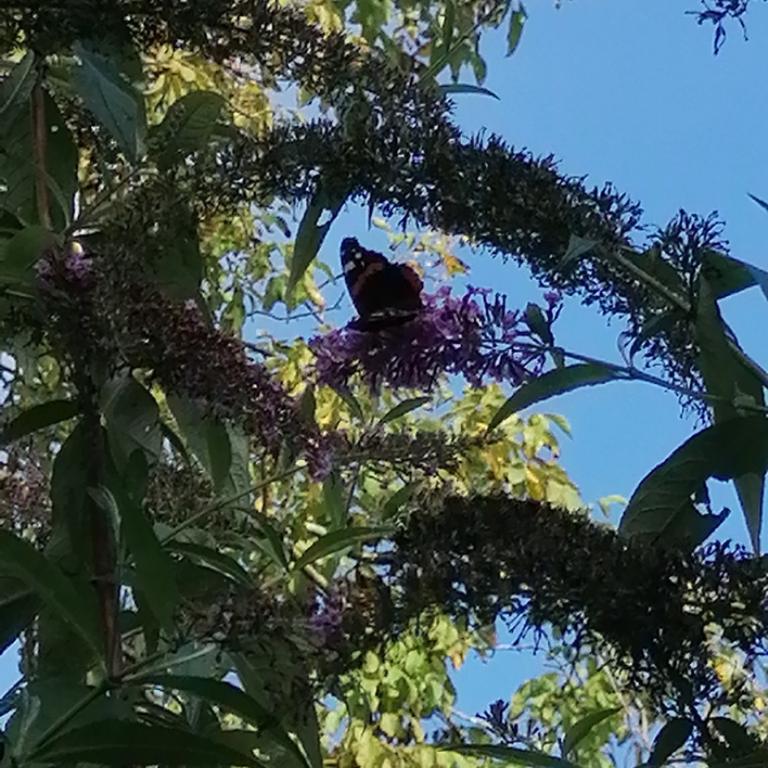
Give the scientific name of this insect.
Vanessa atalanta
